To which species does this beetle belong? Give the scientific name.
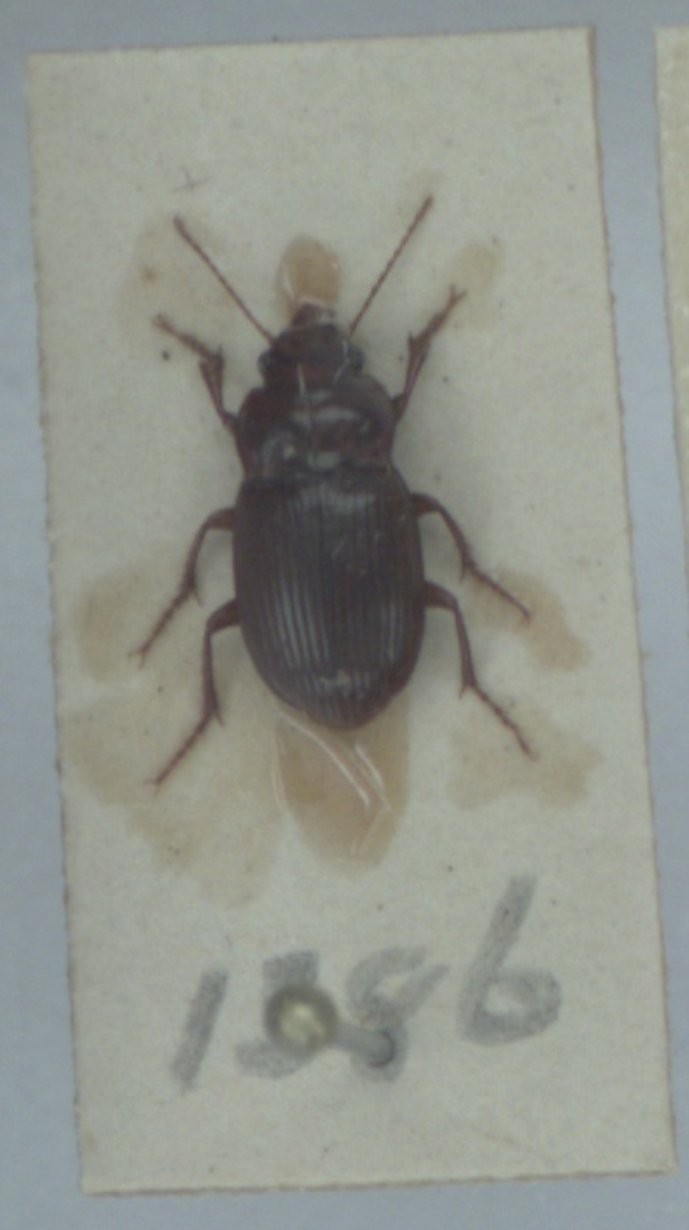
Amara fulva
